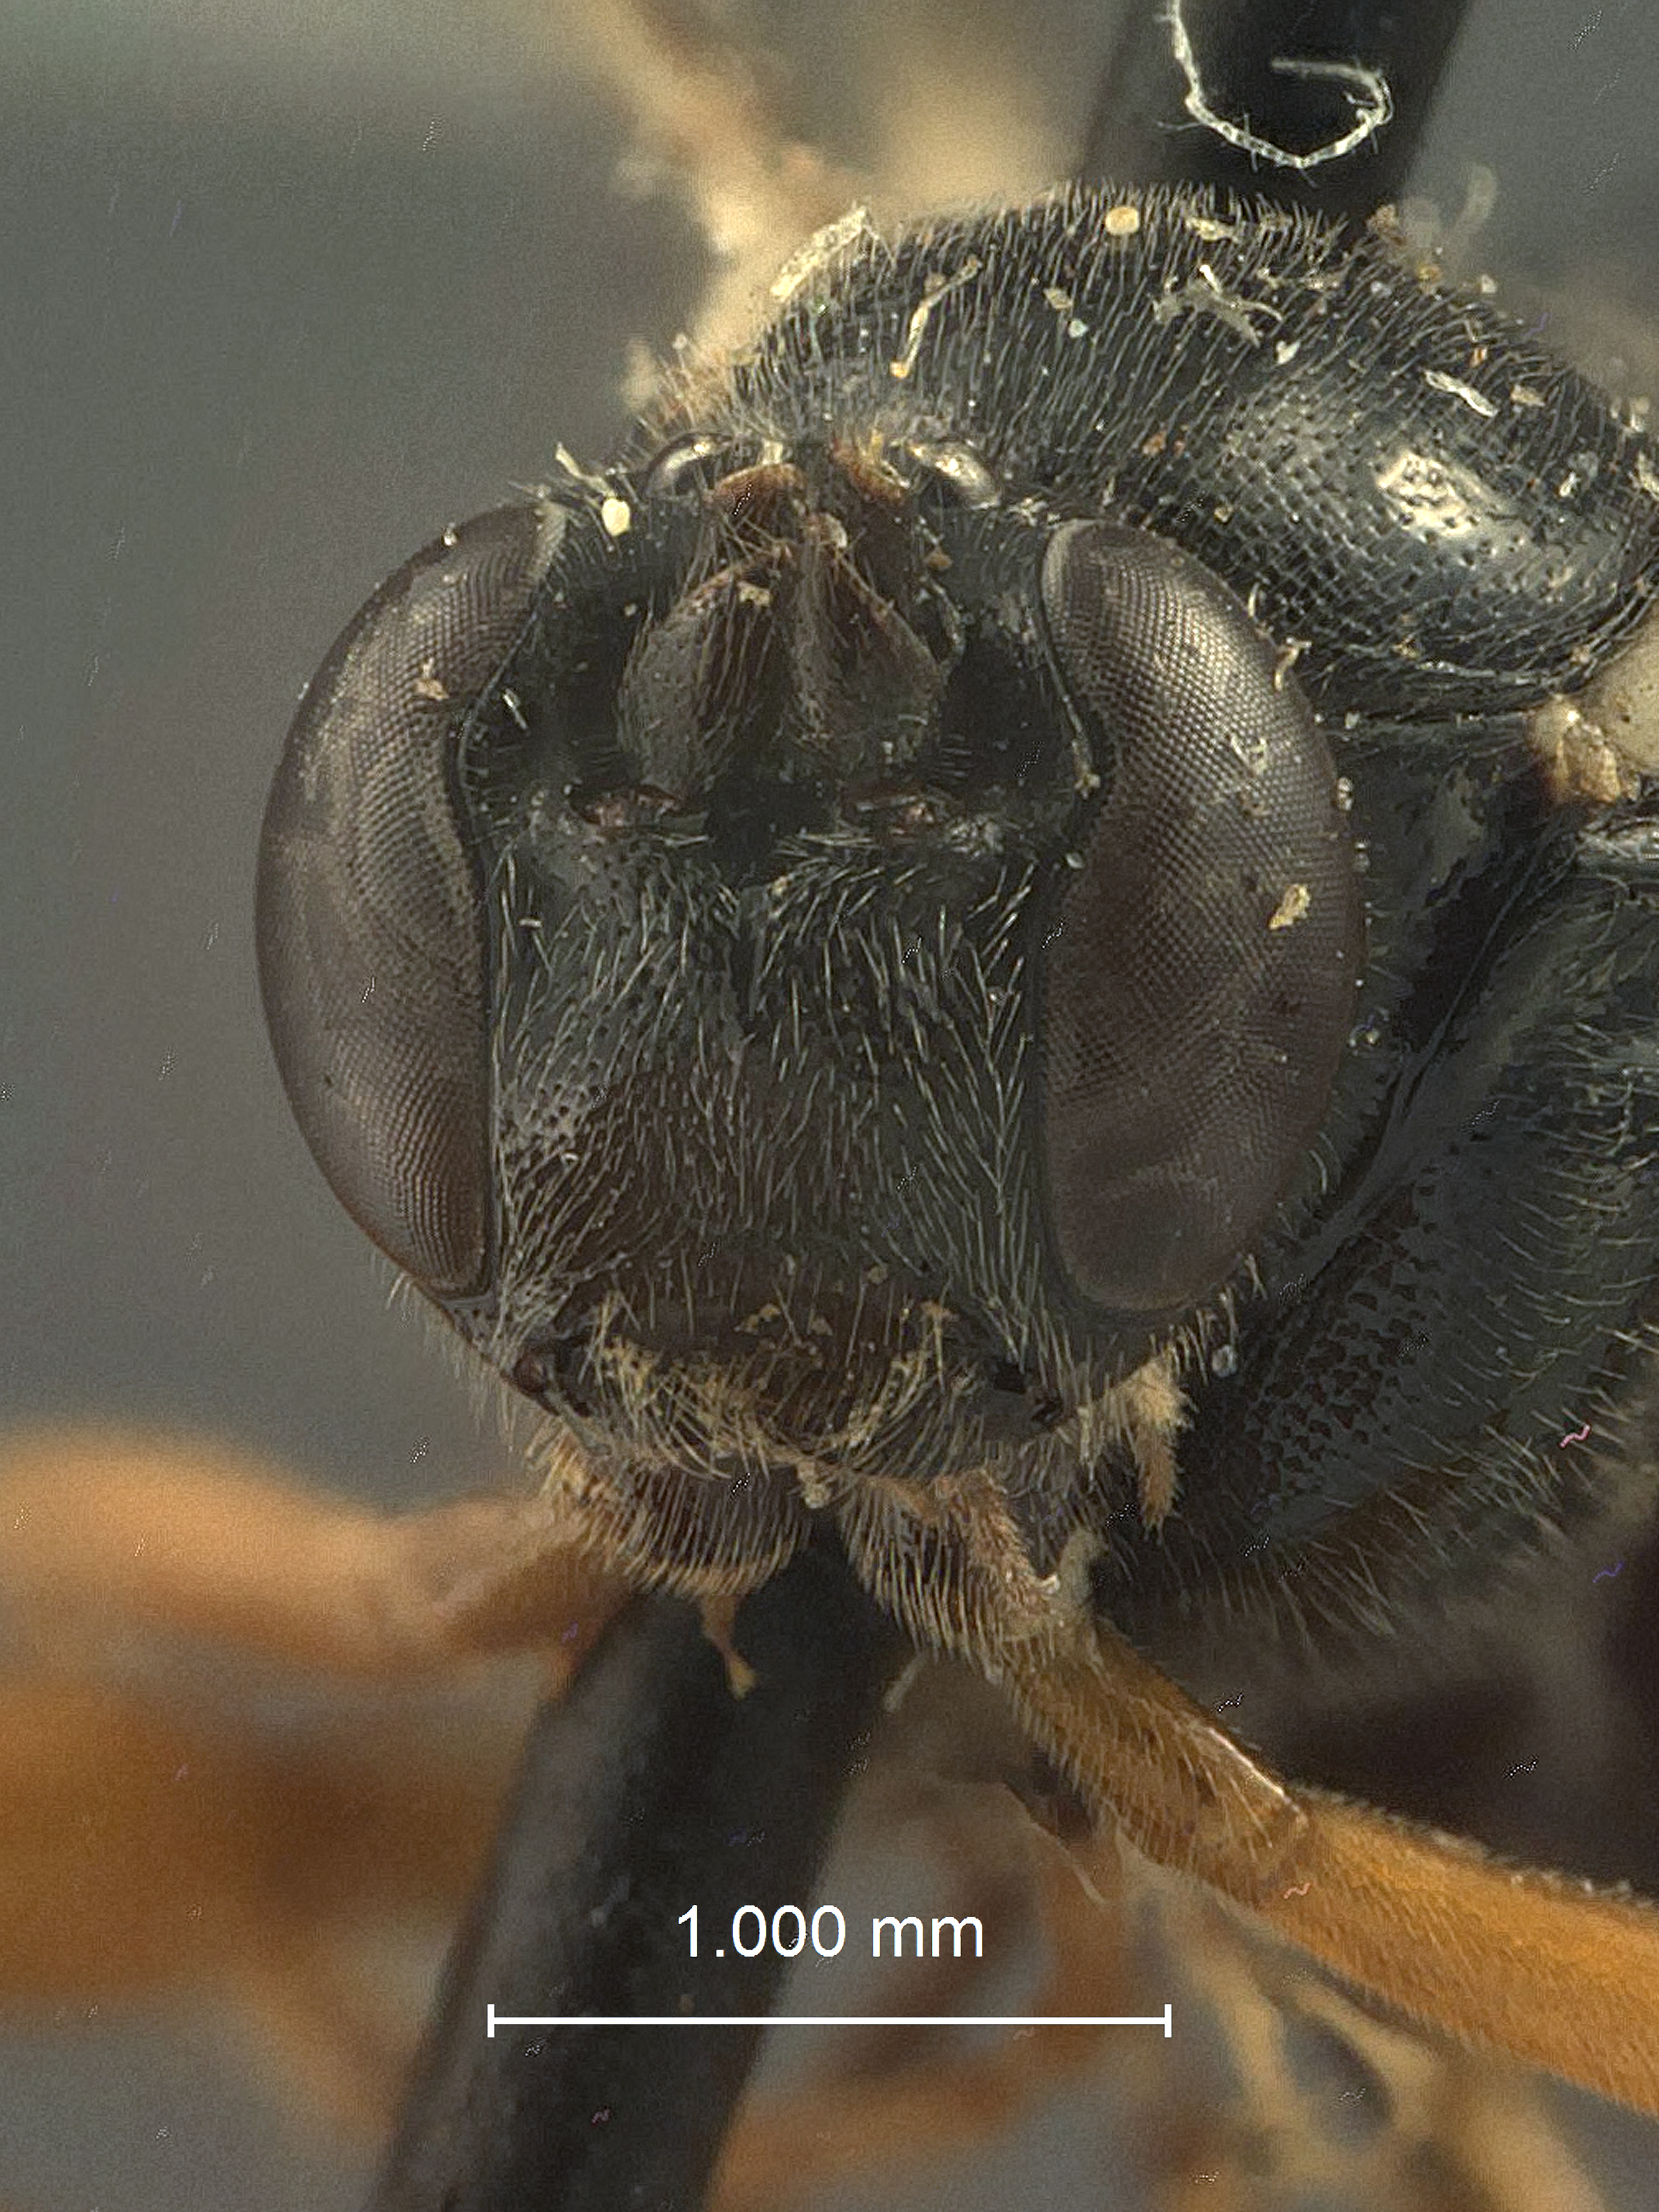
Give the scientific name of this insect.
Iloplectis plesia
